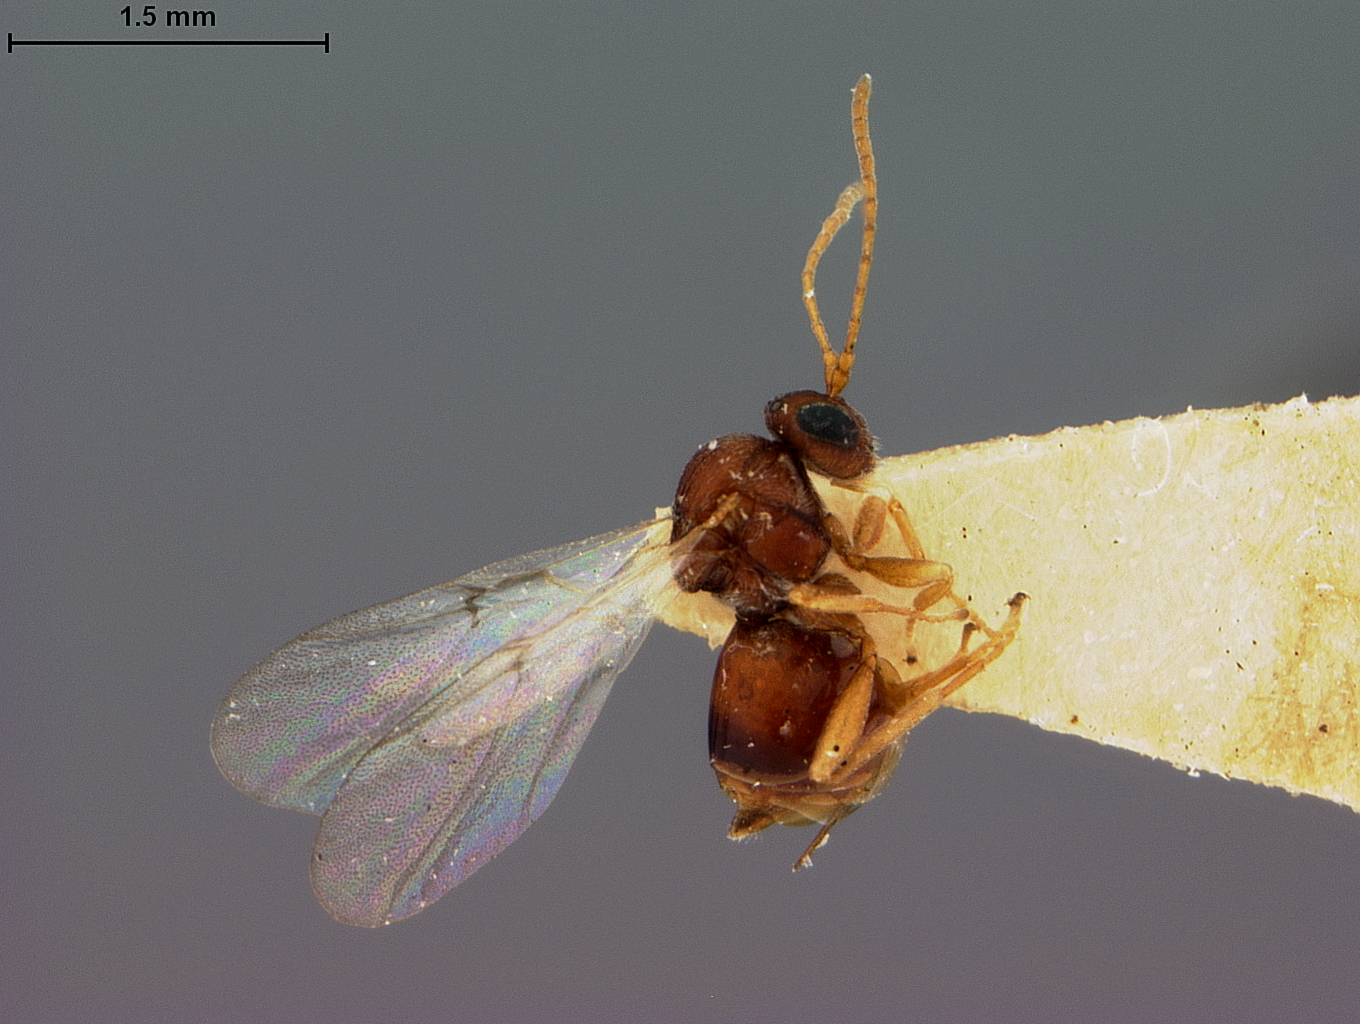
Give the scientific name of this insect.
Heteroecus devorus
